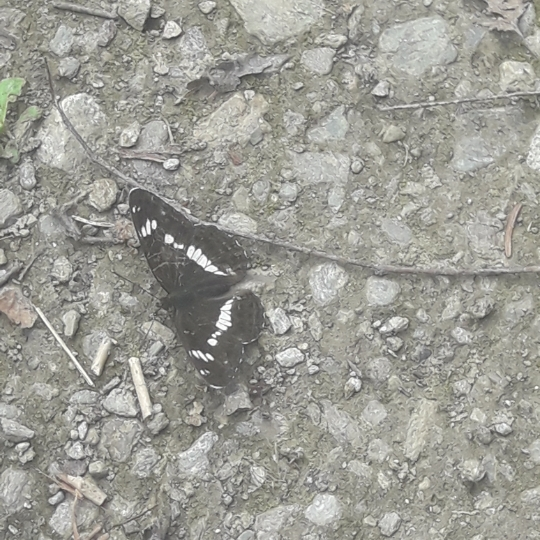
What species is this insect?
Limenitis camilla (also Ladoga camilla)
